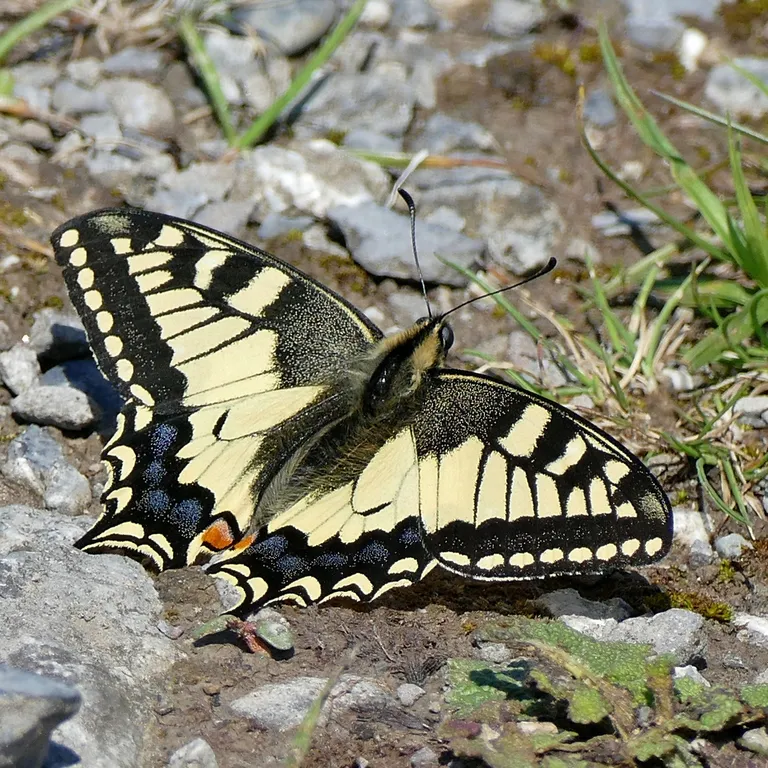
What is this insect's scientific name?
Papilio machaon
